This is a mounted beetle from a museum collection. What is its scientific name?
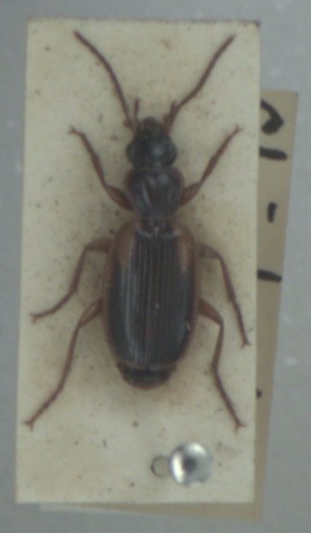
Cymindis axillaris
